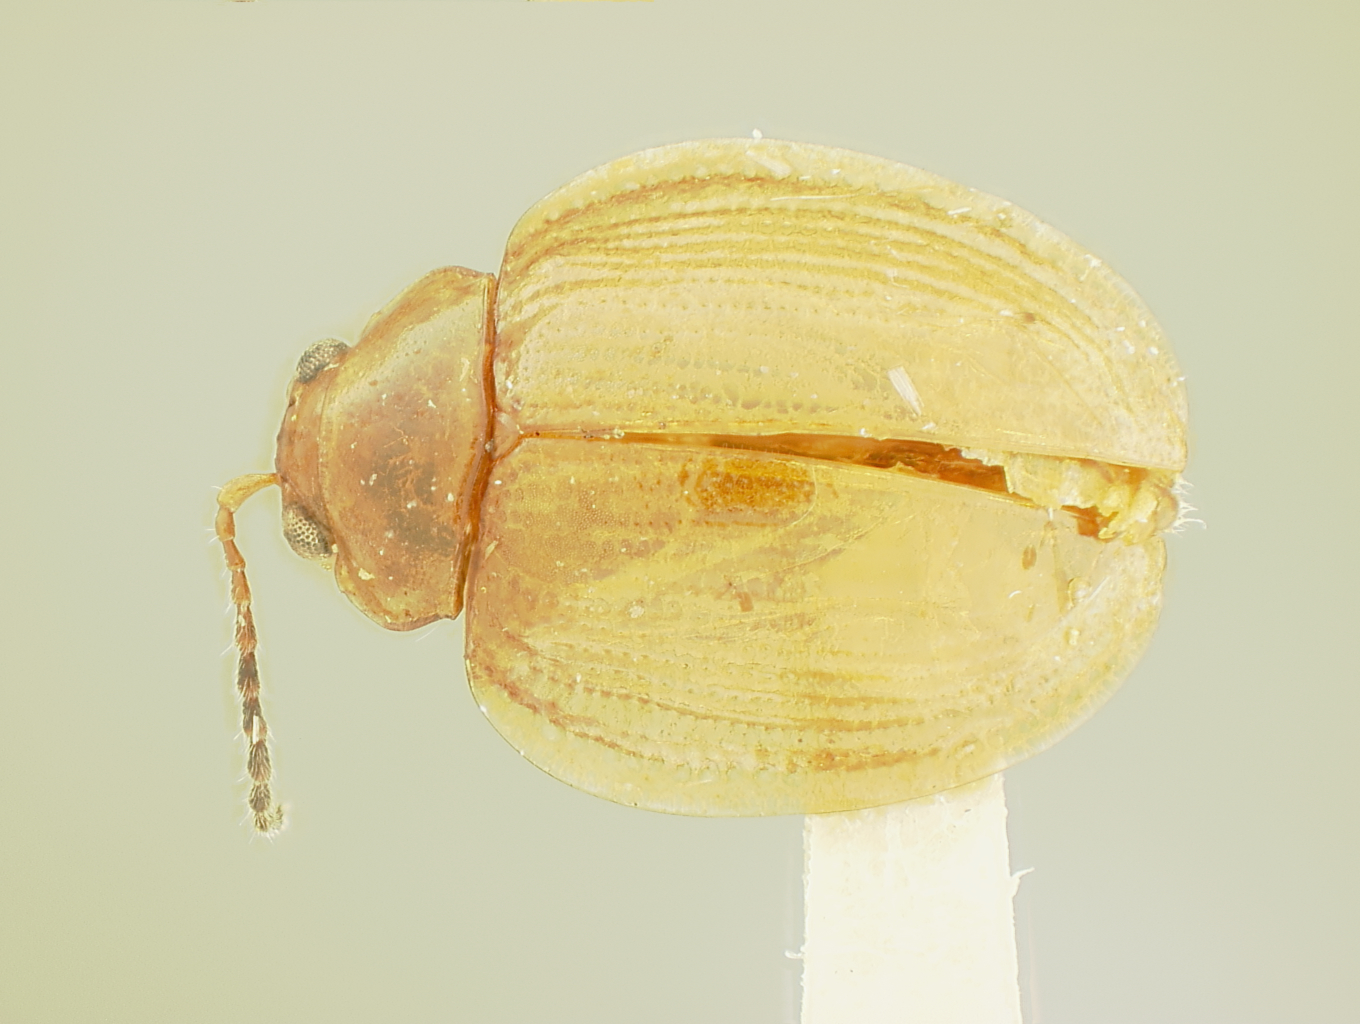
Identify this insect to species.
Erystus luzonicus
